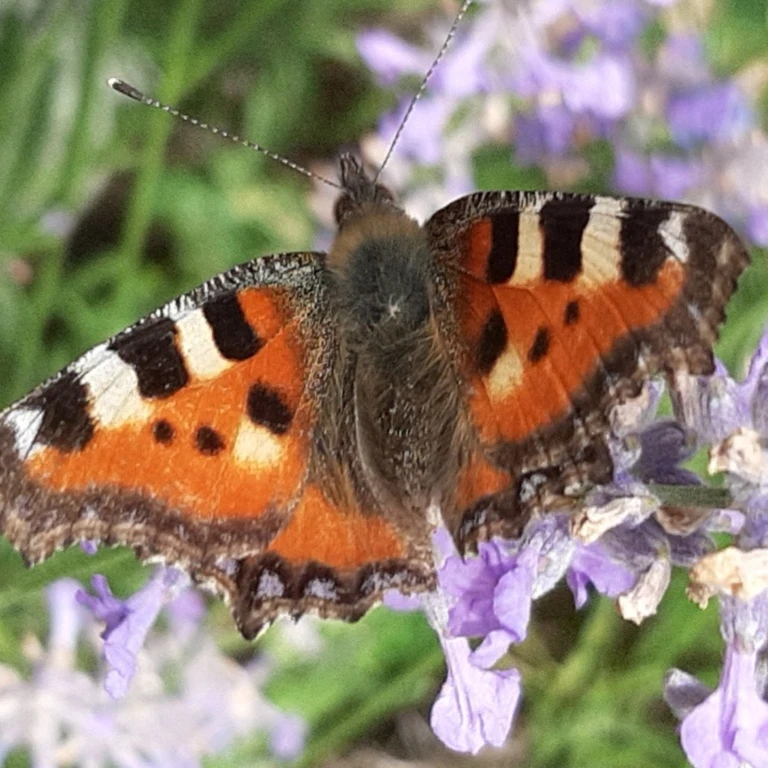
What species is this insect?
Aglais urticae
